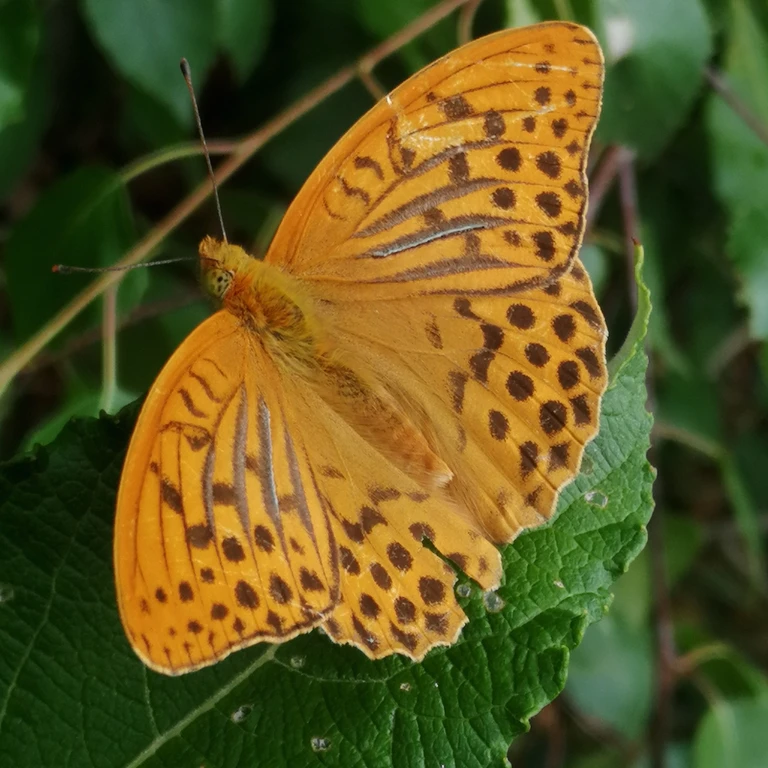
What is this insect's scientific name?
Argynnis paphia
